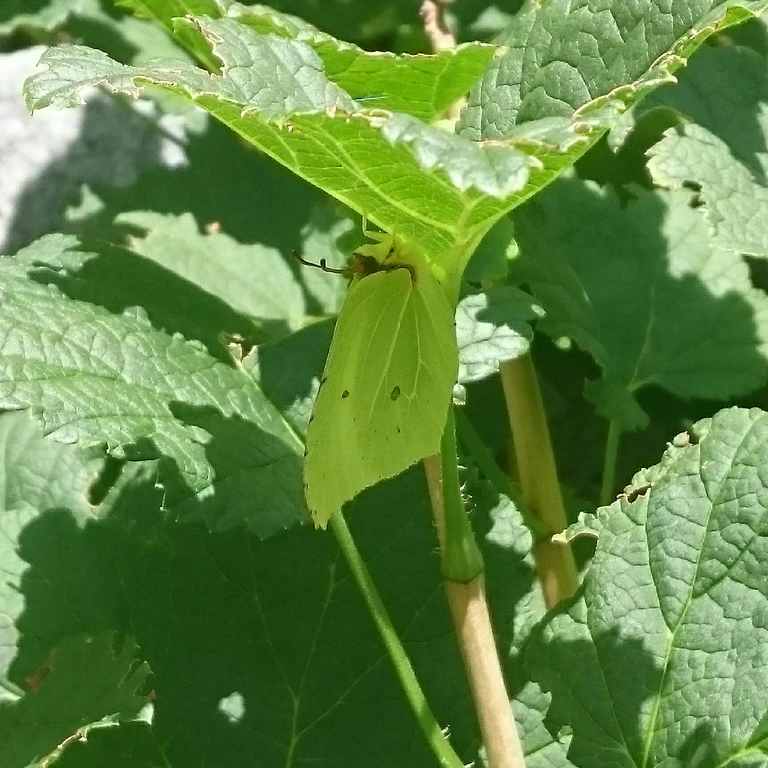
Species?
Gonepteryx rhamni
